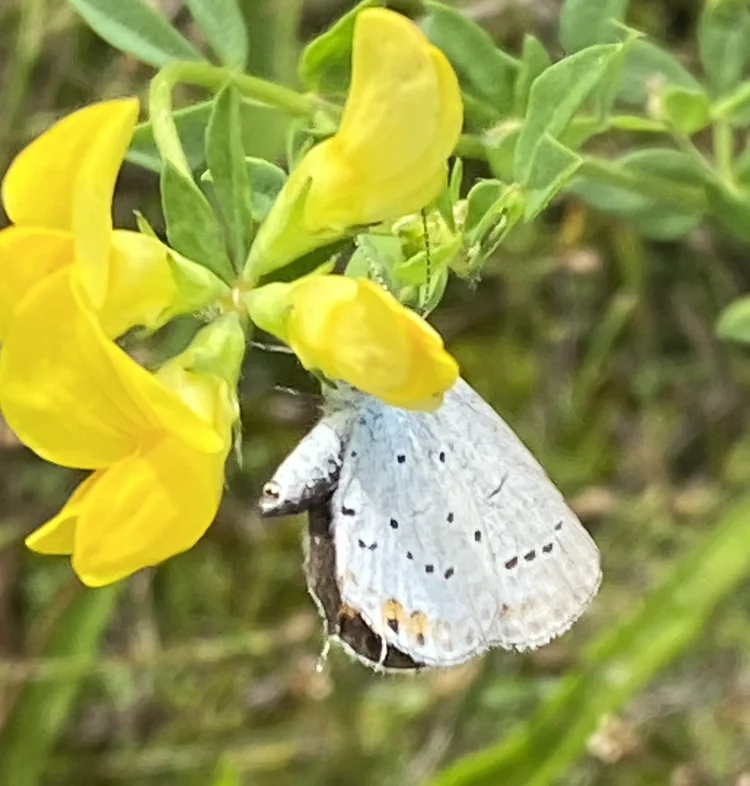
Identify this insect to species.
Cupido argiades (also Elkalyce argiades)
